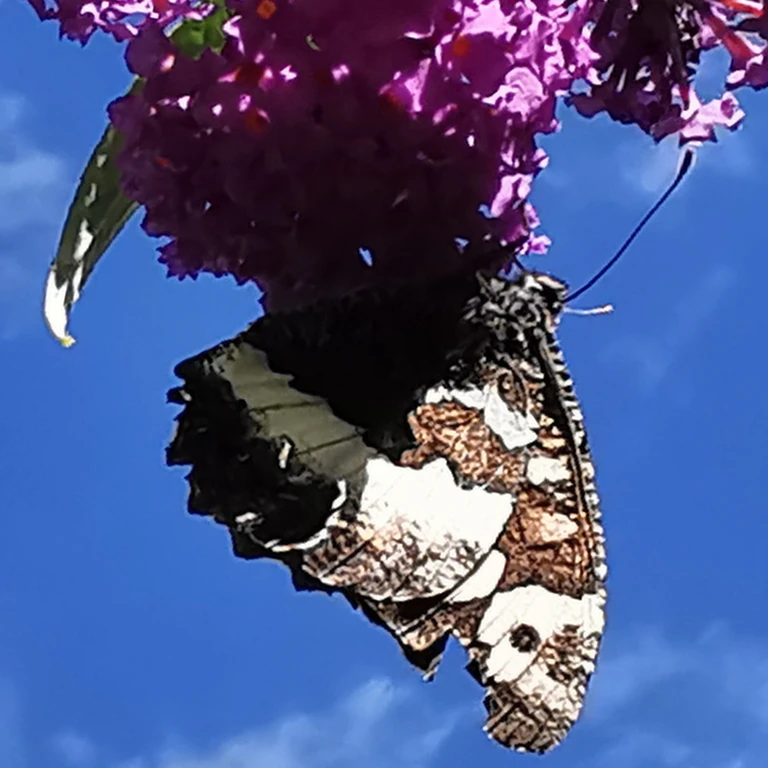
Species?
Brintesia circe
